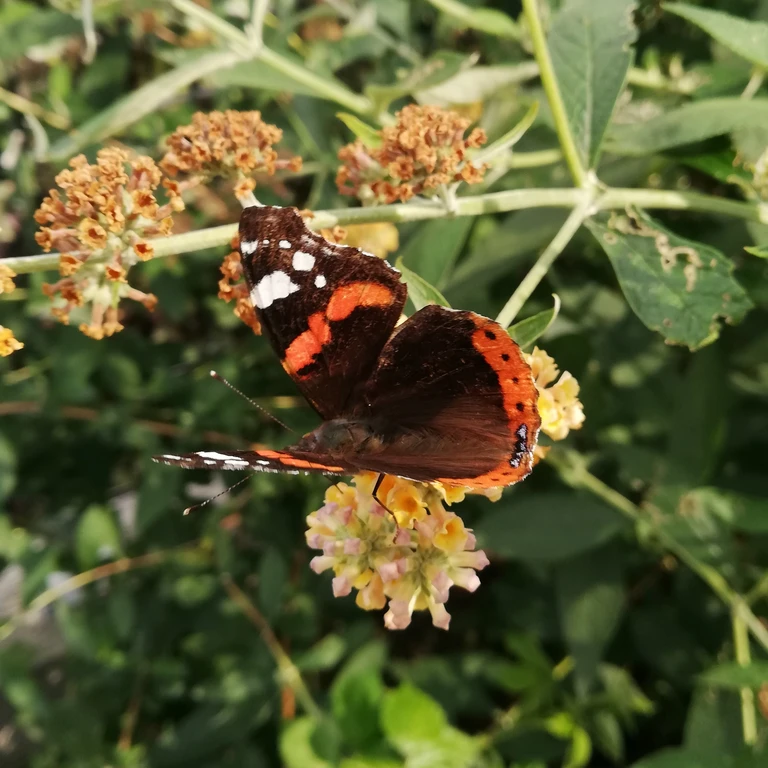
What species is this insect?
Vanessa atalanta
